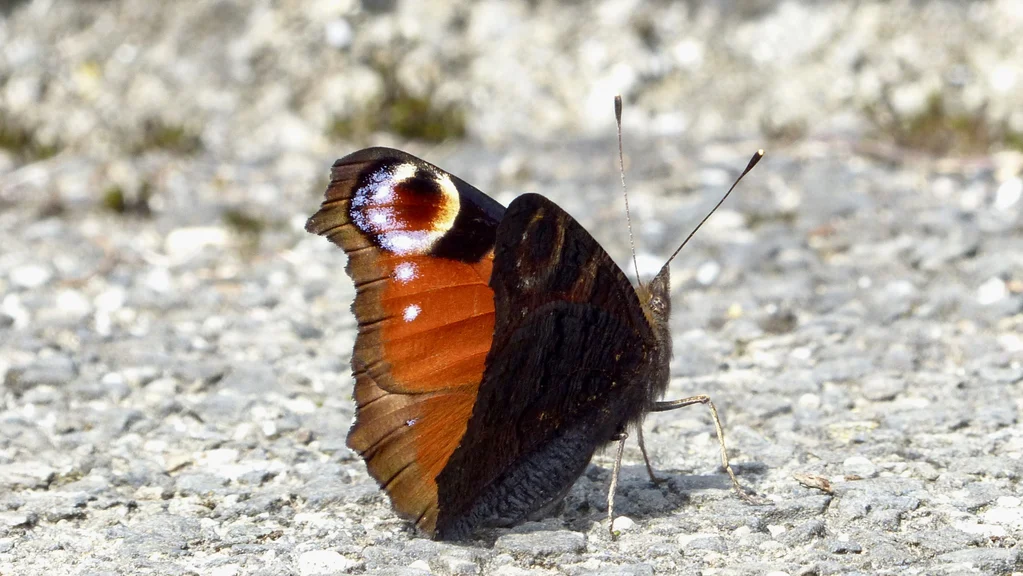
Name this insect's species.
Aglais io
